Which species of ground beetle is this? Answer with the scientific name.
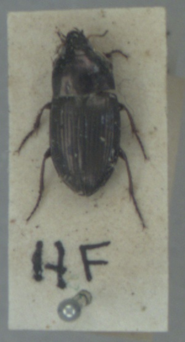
Amara aenea
